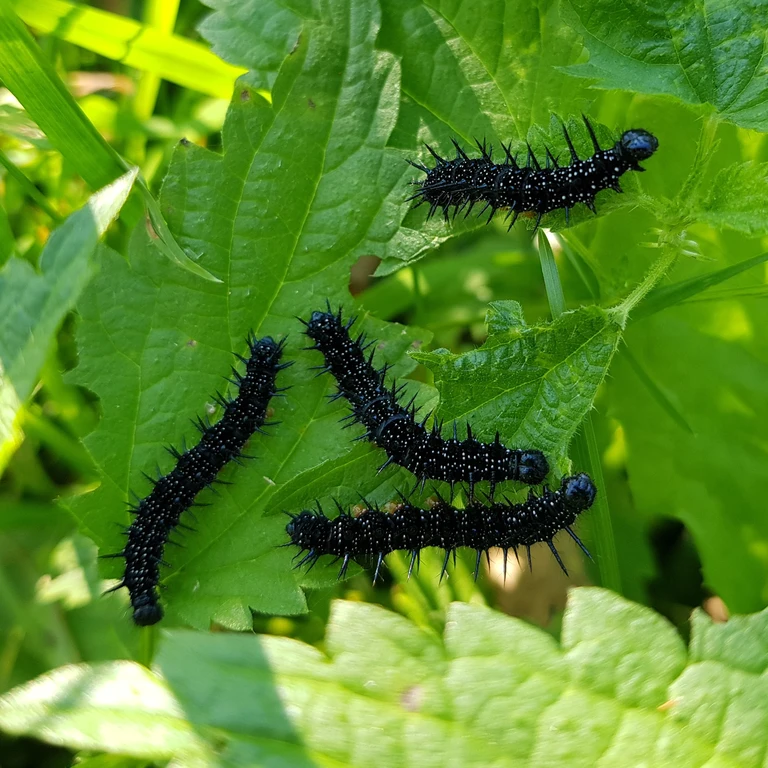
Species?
Aglais io
